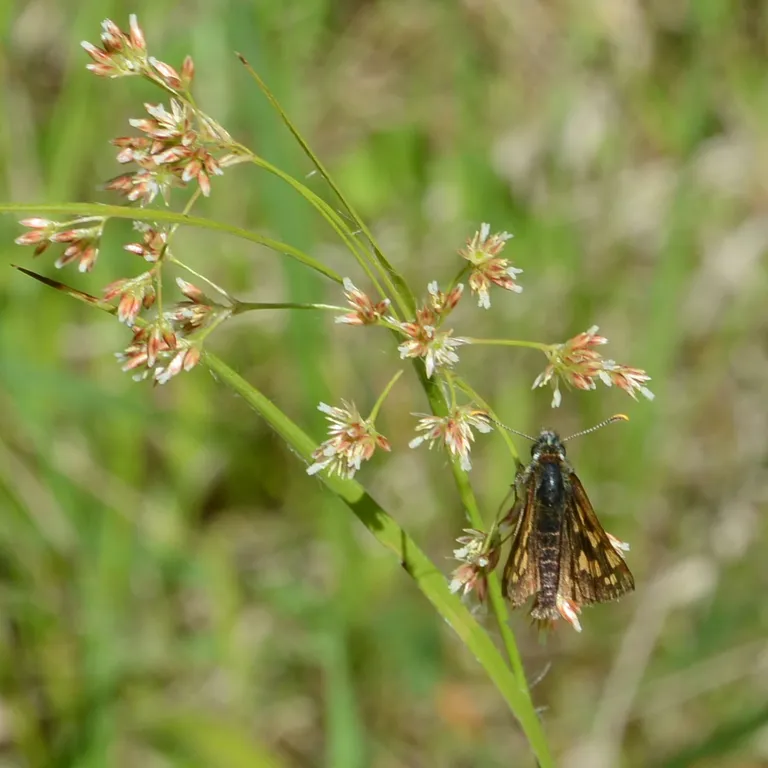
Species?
Carterocephalus palaemon
